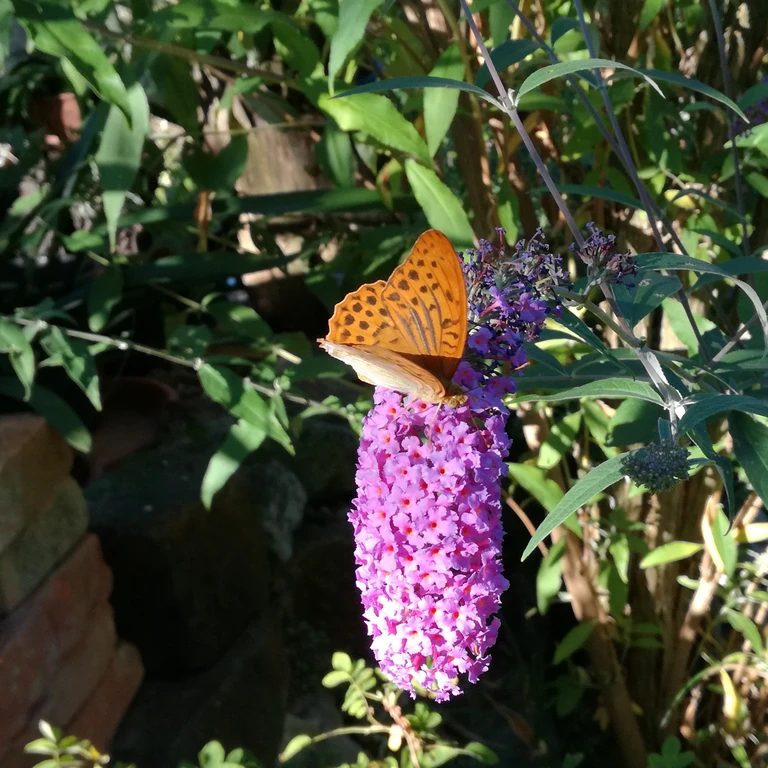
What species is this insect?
Argynnis paphia
